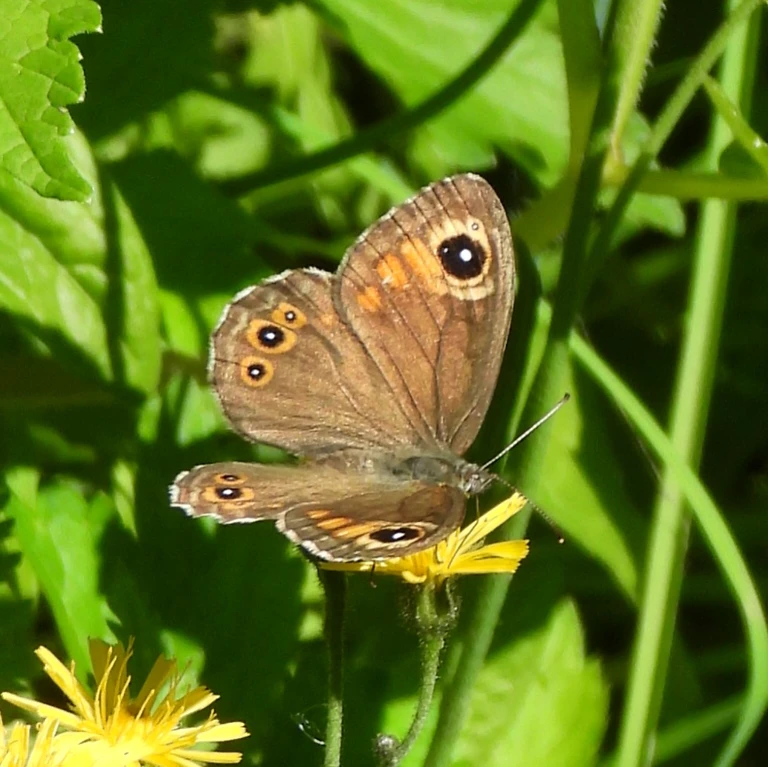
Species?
Lasiommata maera (also Pararge maera)
